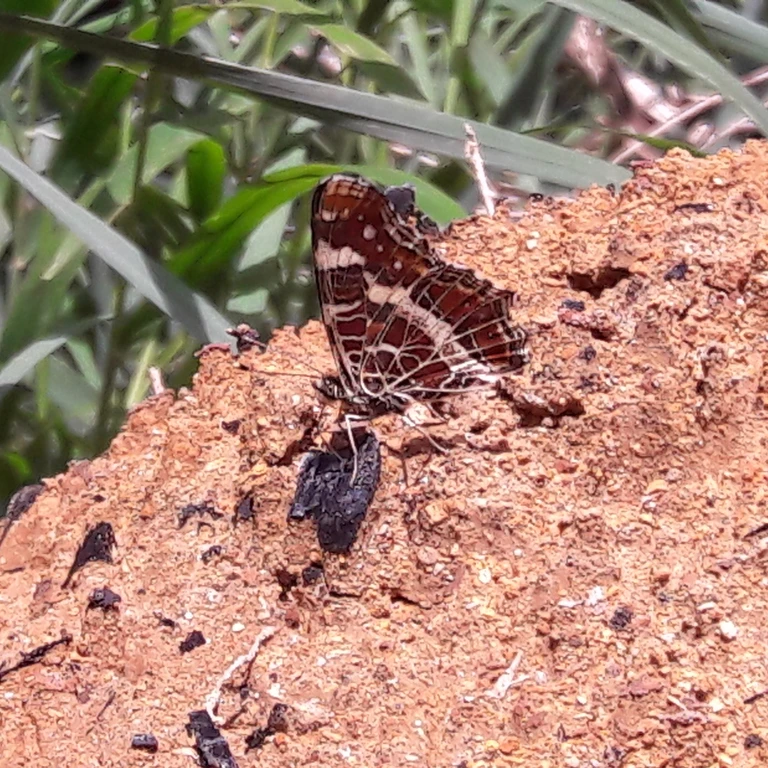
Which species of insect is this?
Araschnia levana
